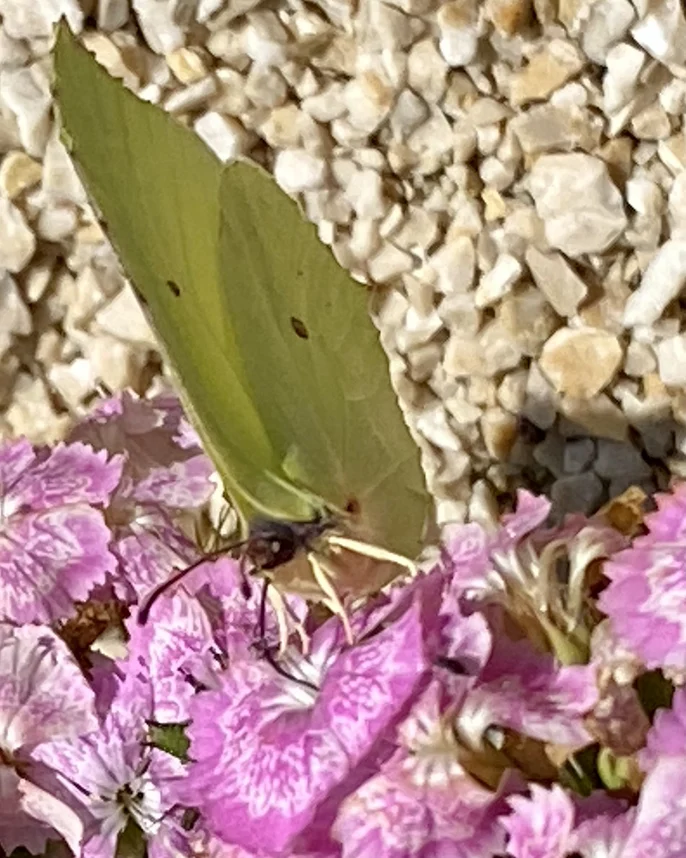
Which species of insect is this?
Gonepteryx rhamni
